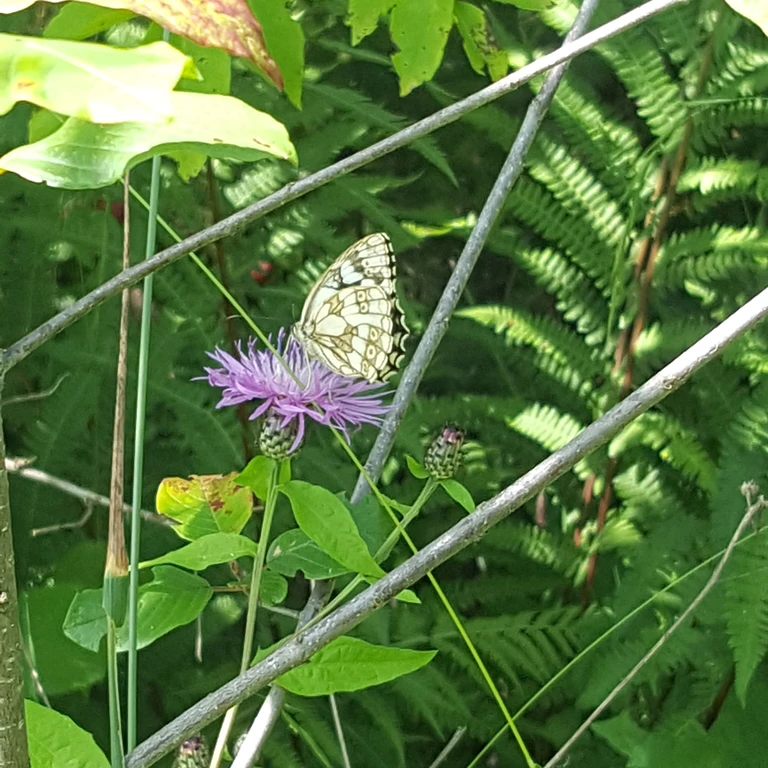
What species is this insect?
Melanargia galathea
